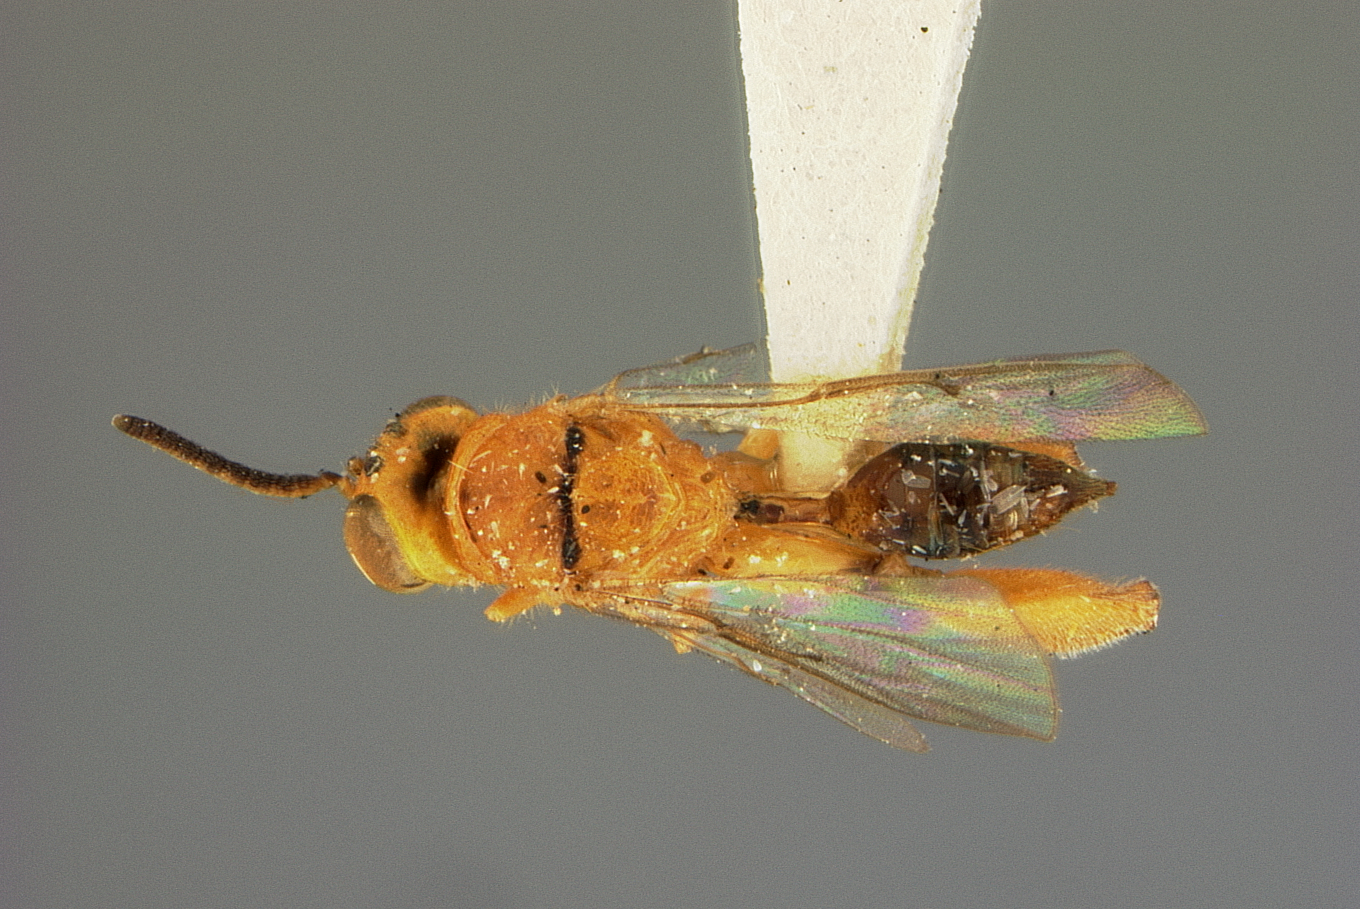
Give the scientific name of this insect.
Hexasmicra trinidadensis
